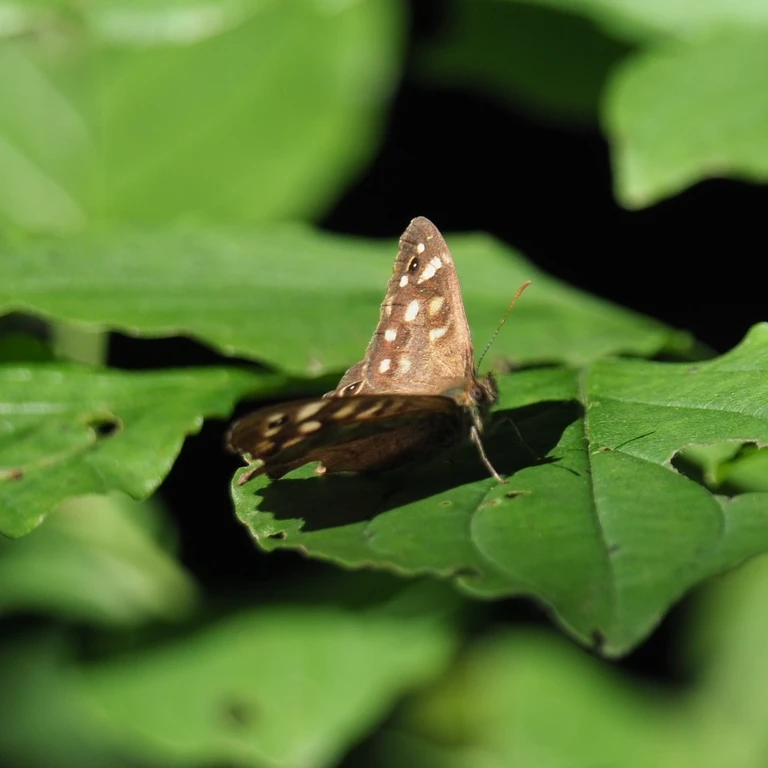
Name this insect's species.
Pararge aegeria
